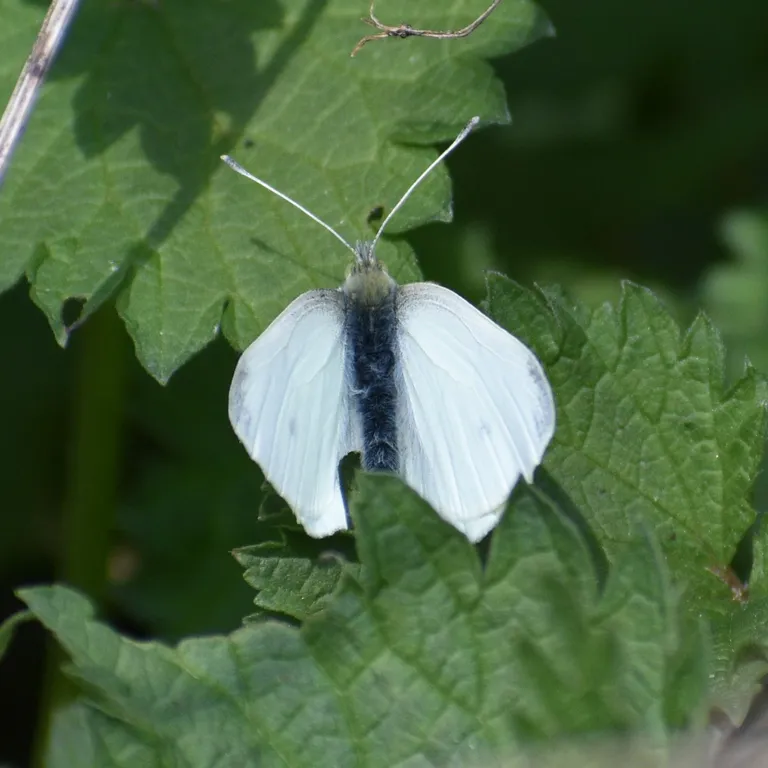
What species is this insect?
Pieris rapae
